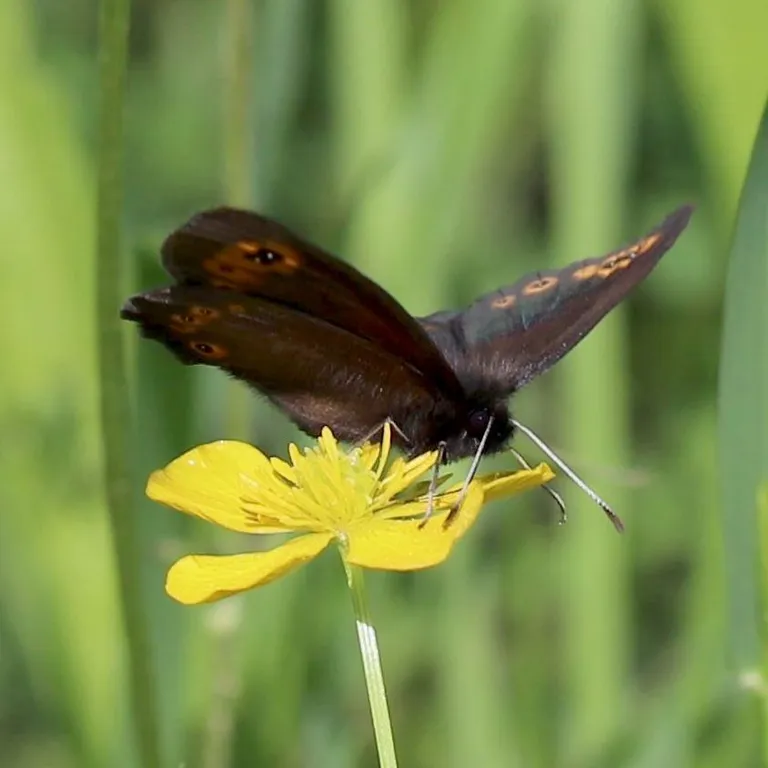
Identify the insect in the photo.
Erebia medusa
